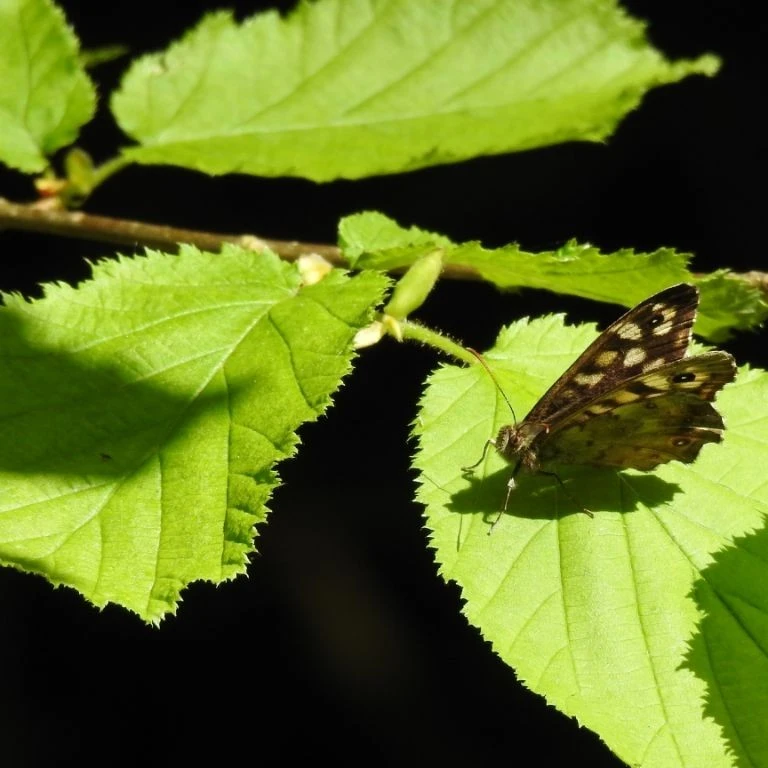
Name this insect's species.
Pararge aegeria
